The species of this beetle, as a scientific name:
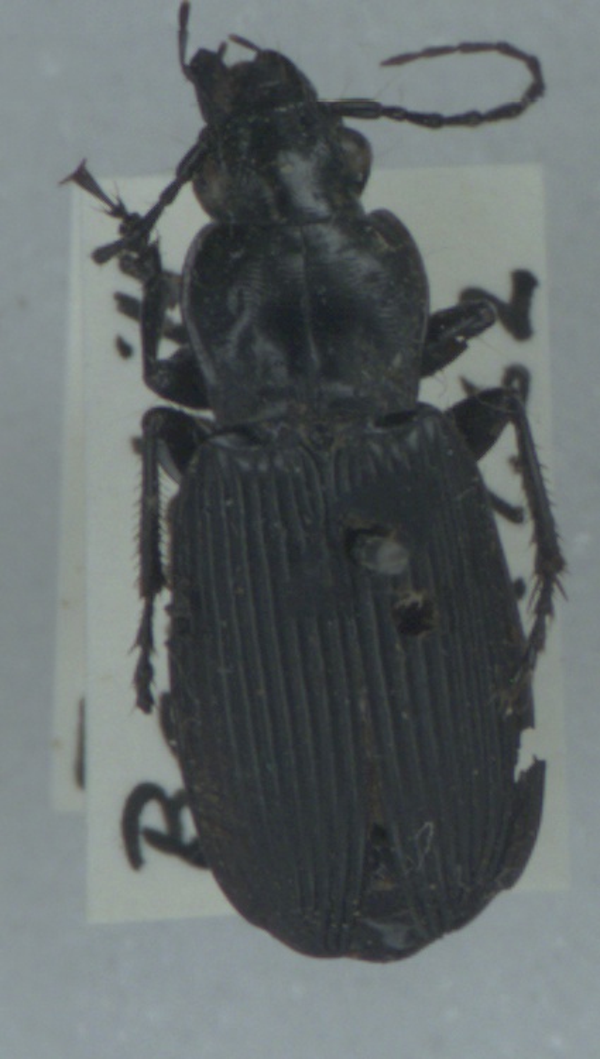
Pterostichus niger
